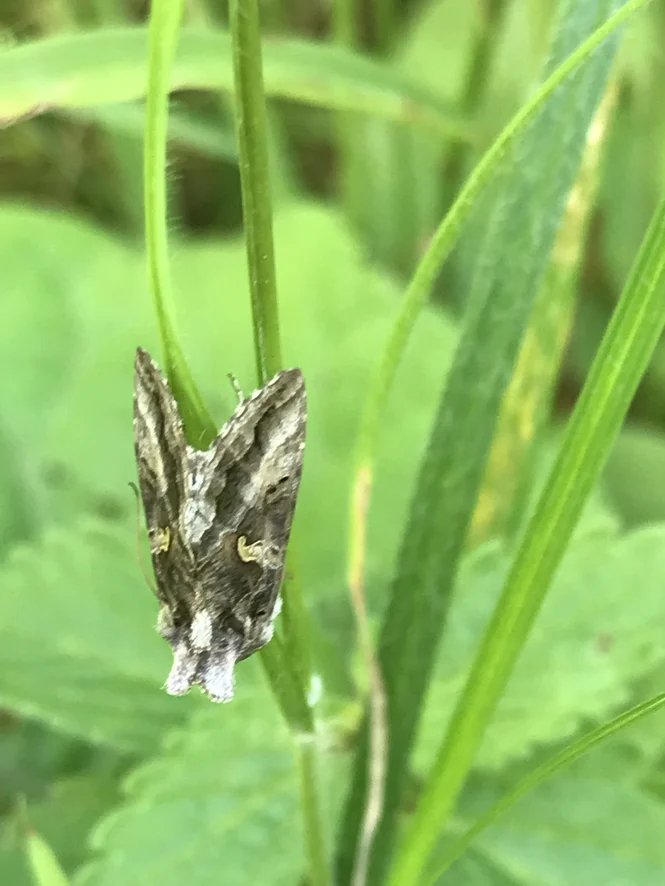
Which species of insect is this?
Autographa gamma
